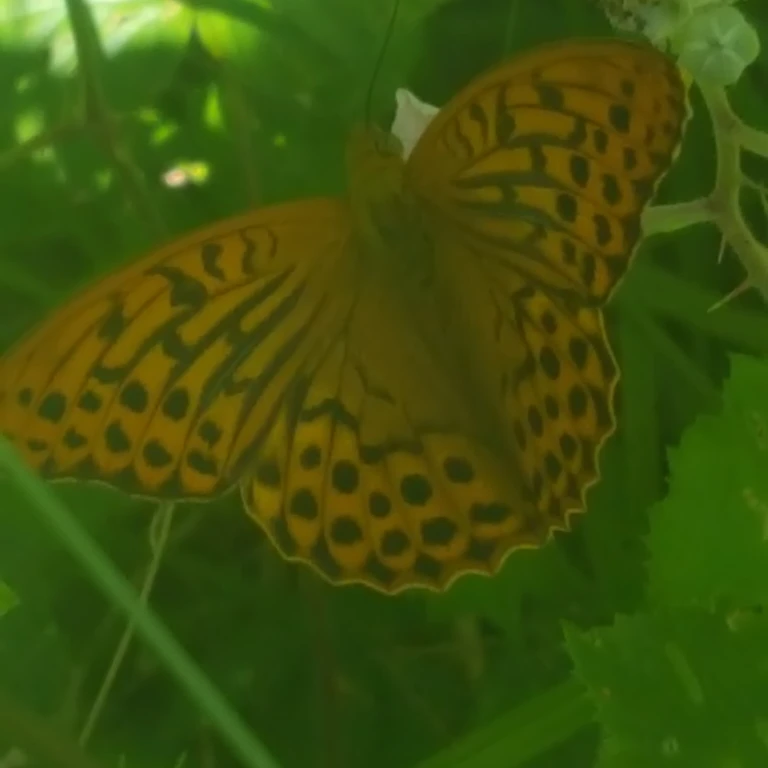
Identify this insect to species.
Argynnis paphia
